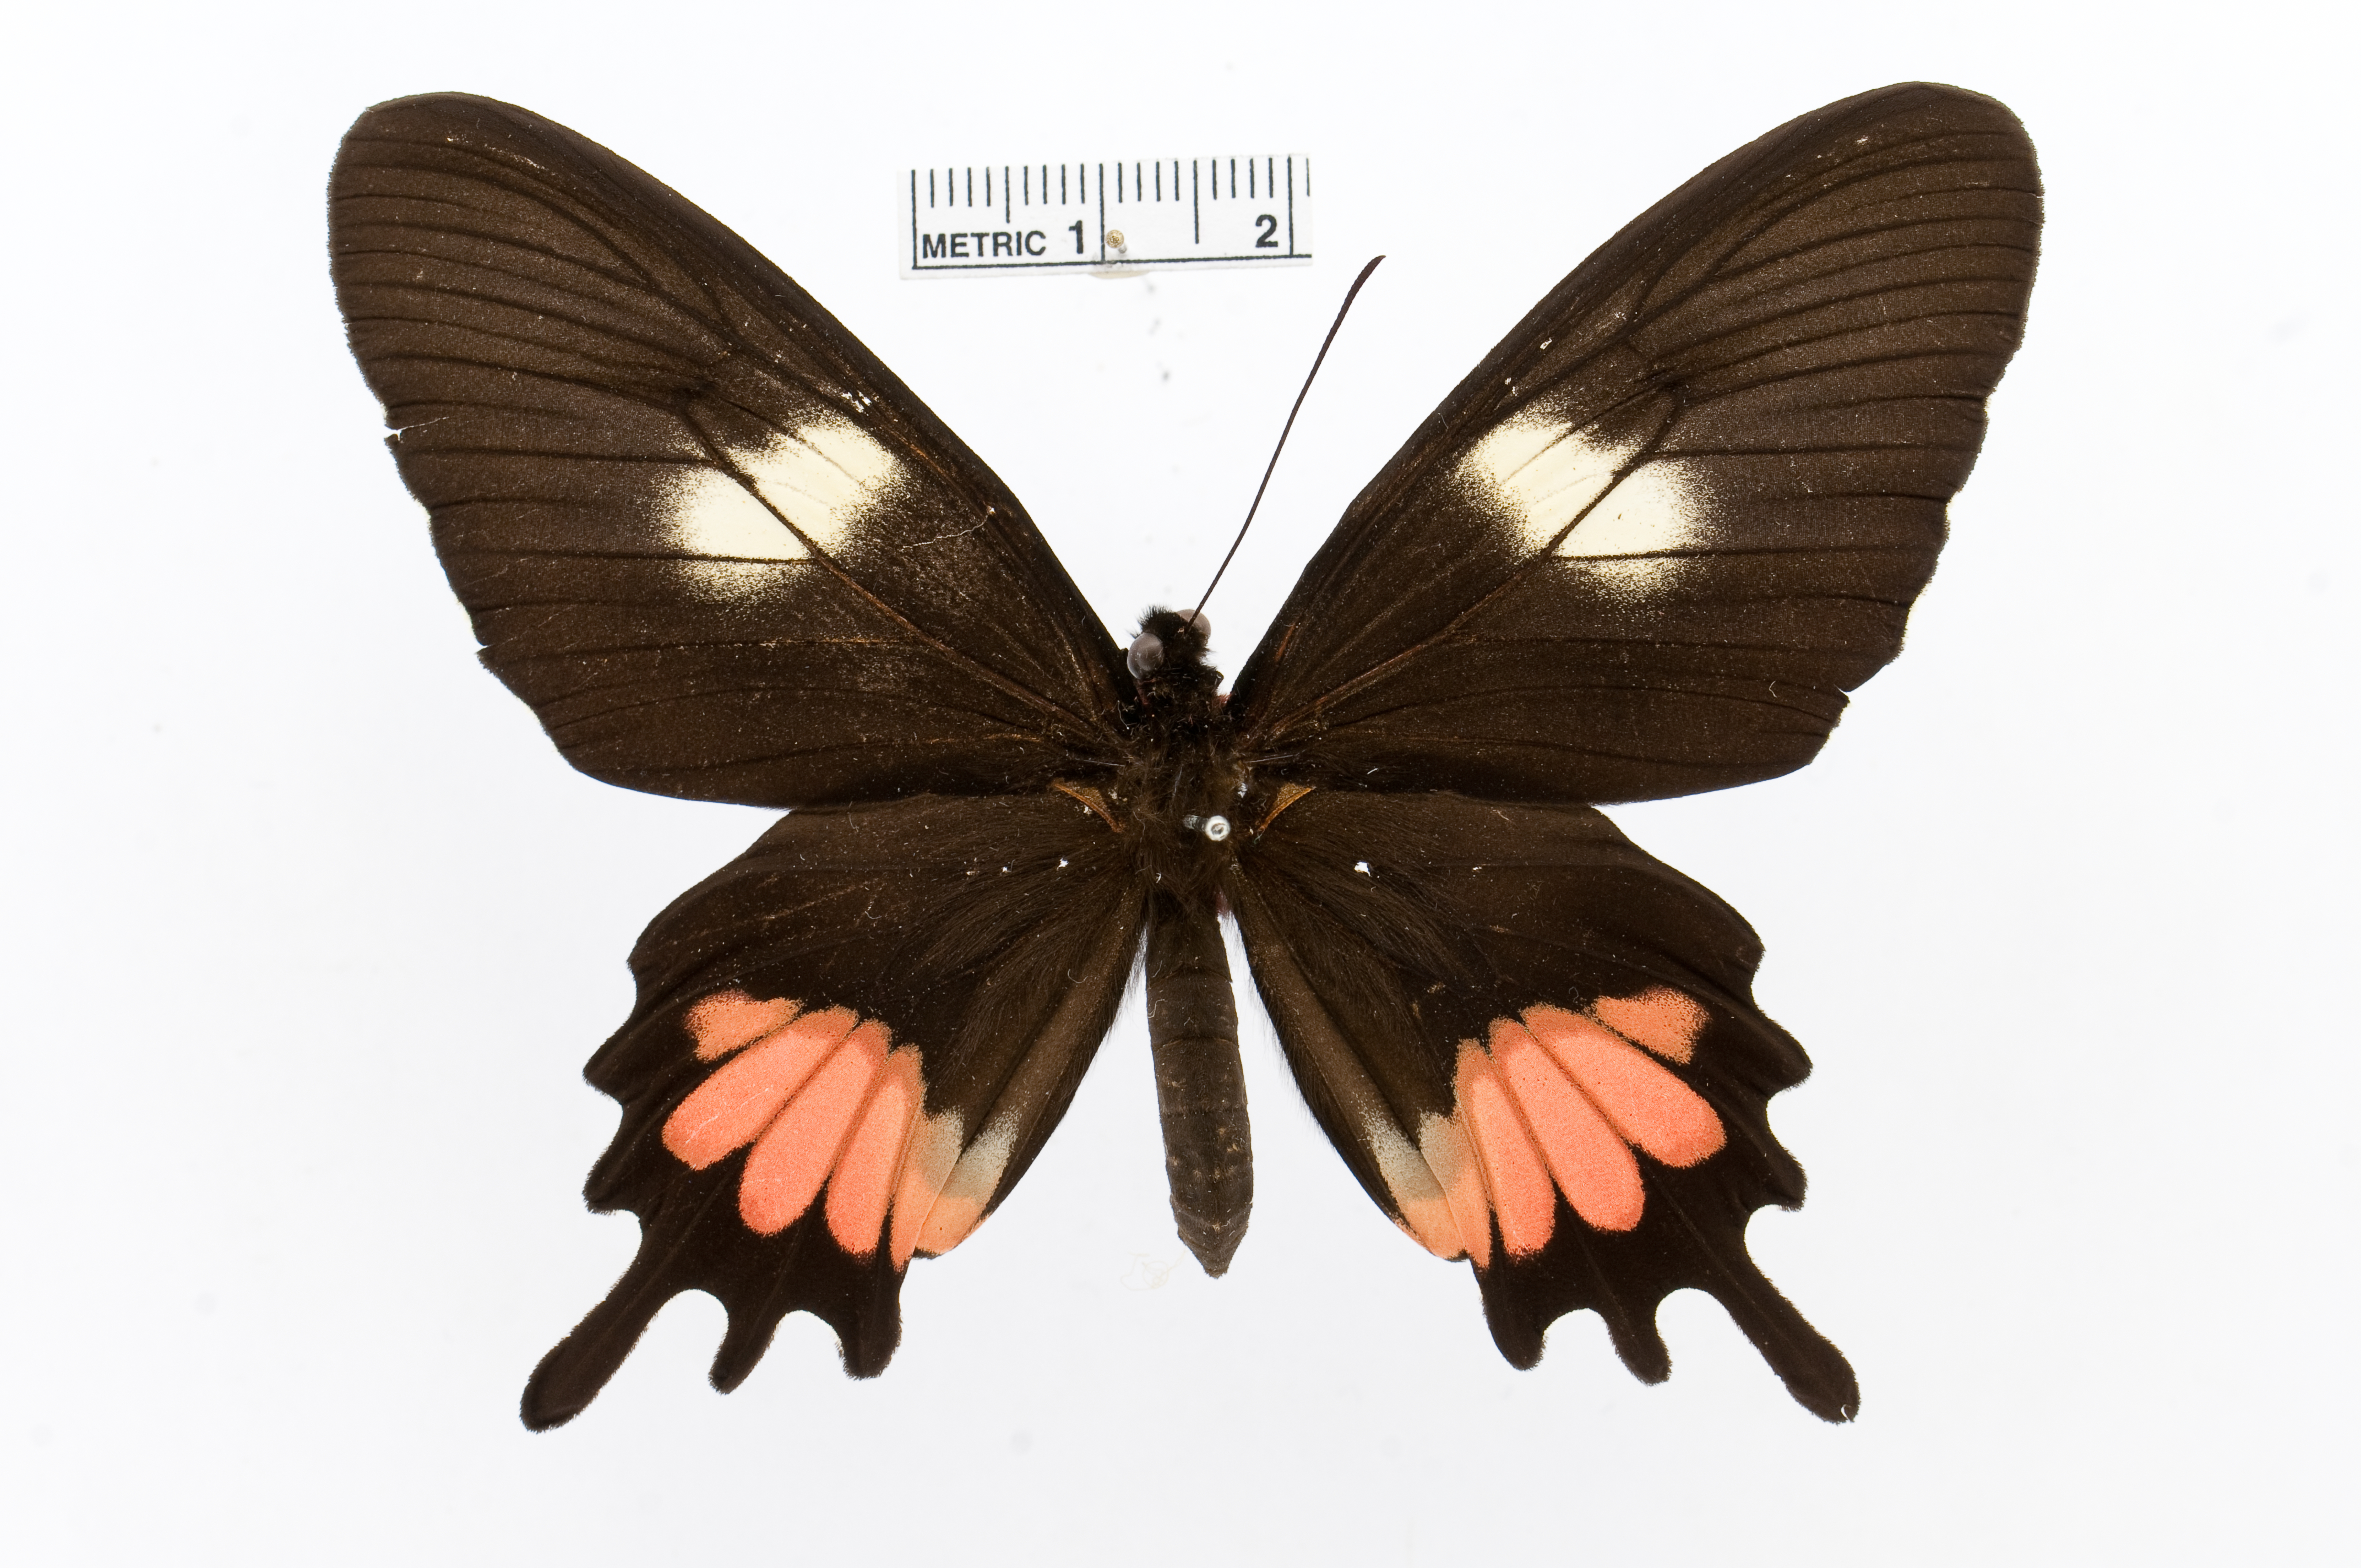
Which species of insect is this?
Parides proneus
